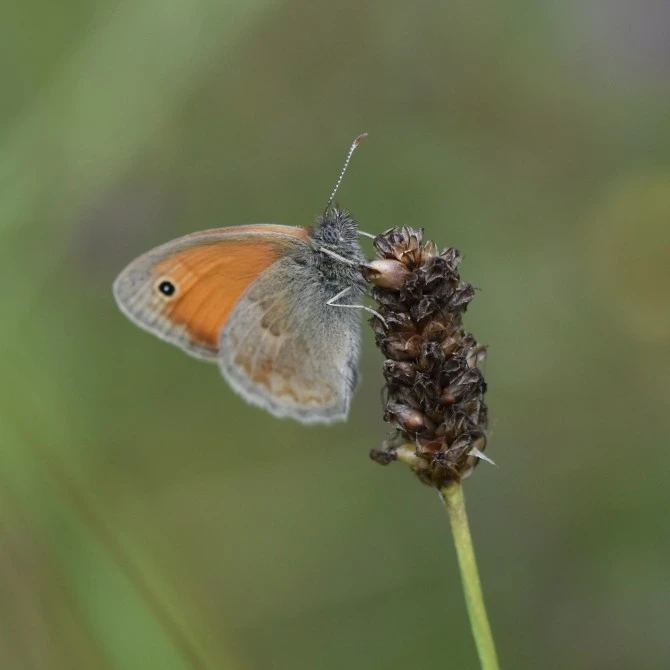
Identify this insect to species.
Coenonympha pamphilus
